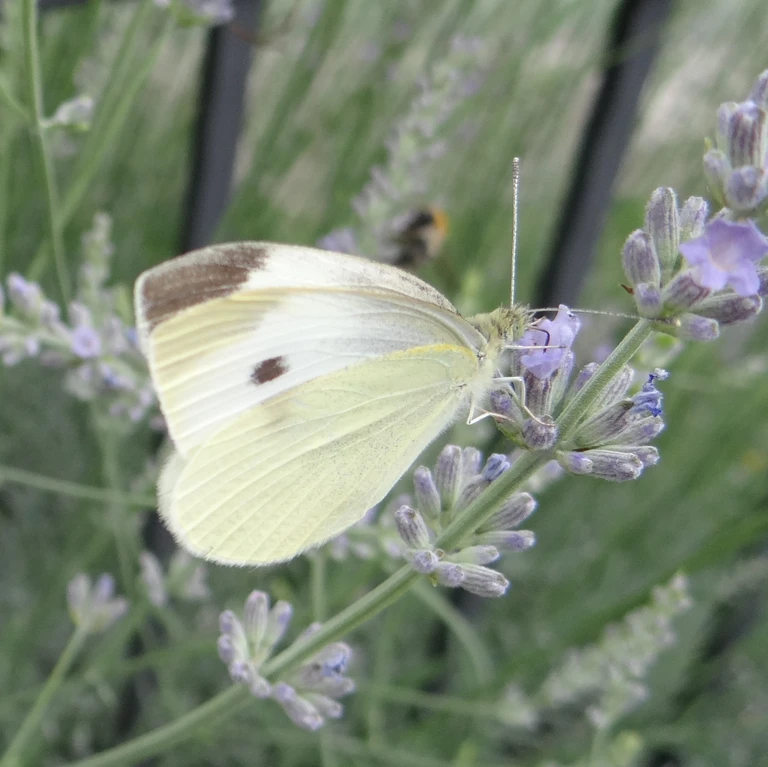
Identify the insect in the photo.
Pieris rapae
